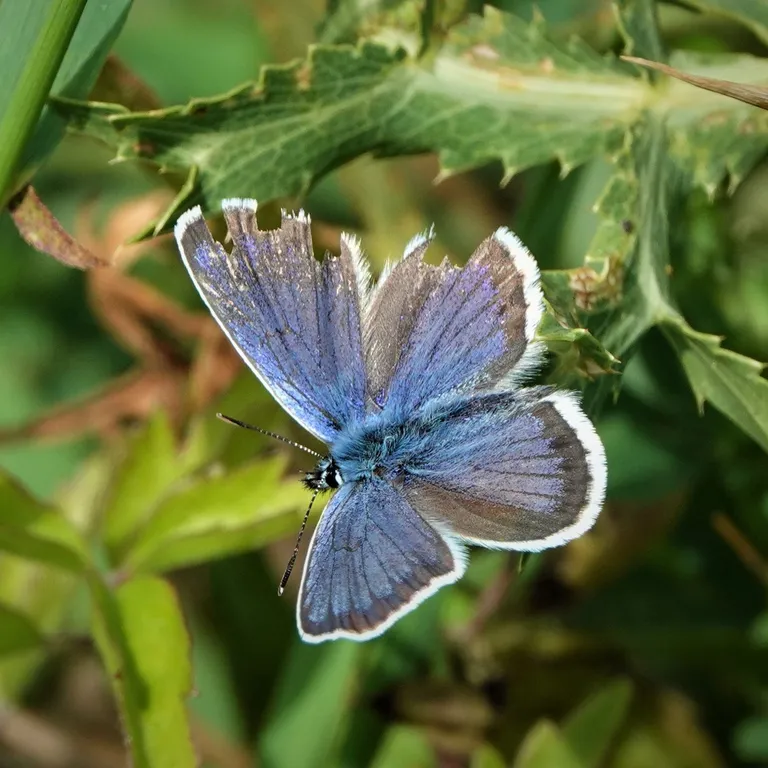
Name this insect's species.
Plebejus argus
